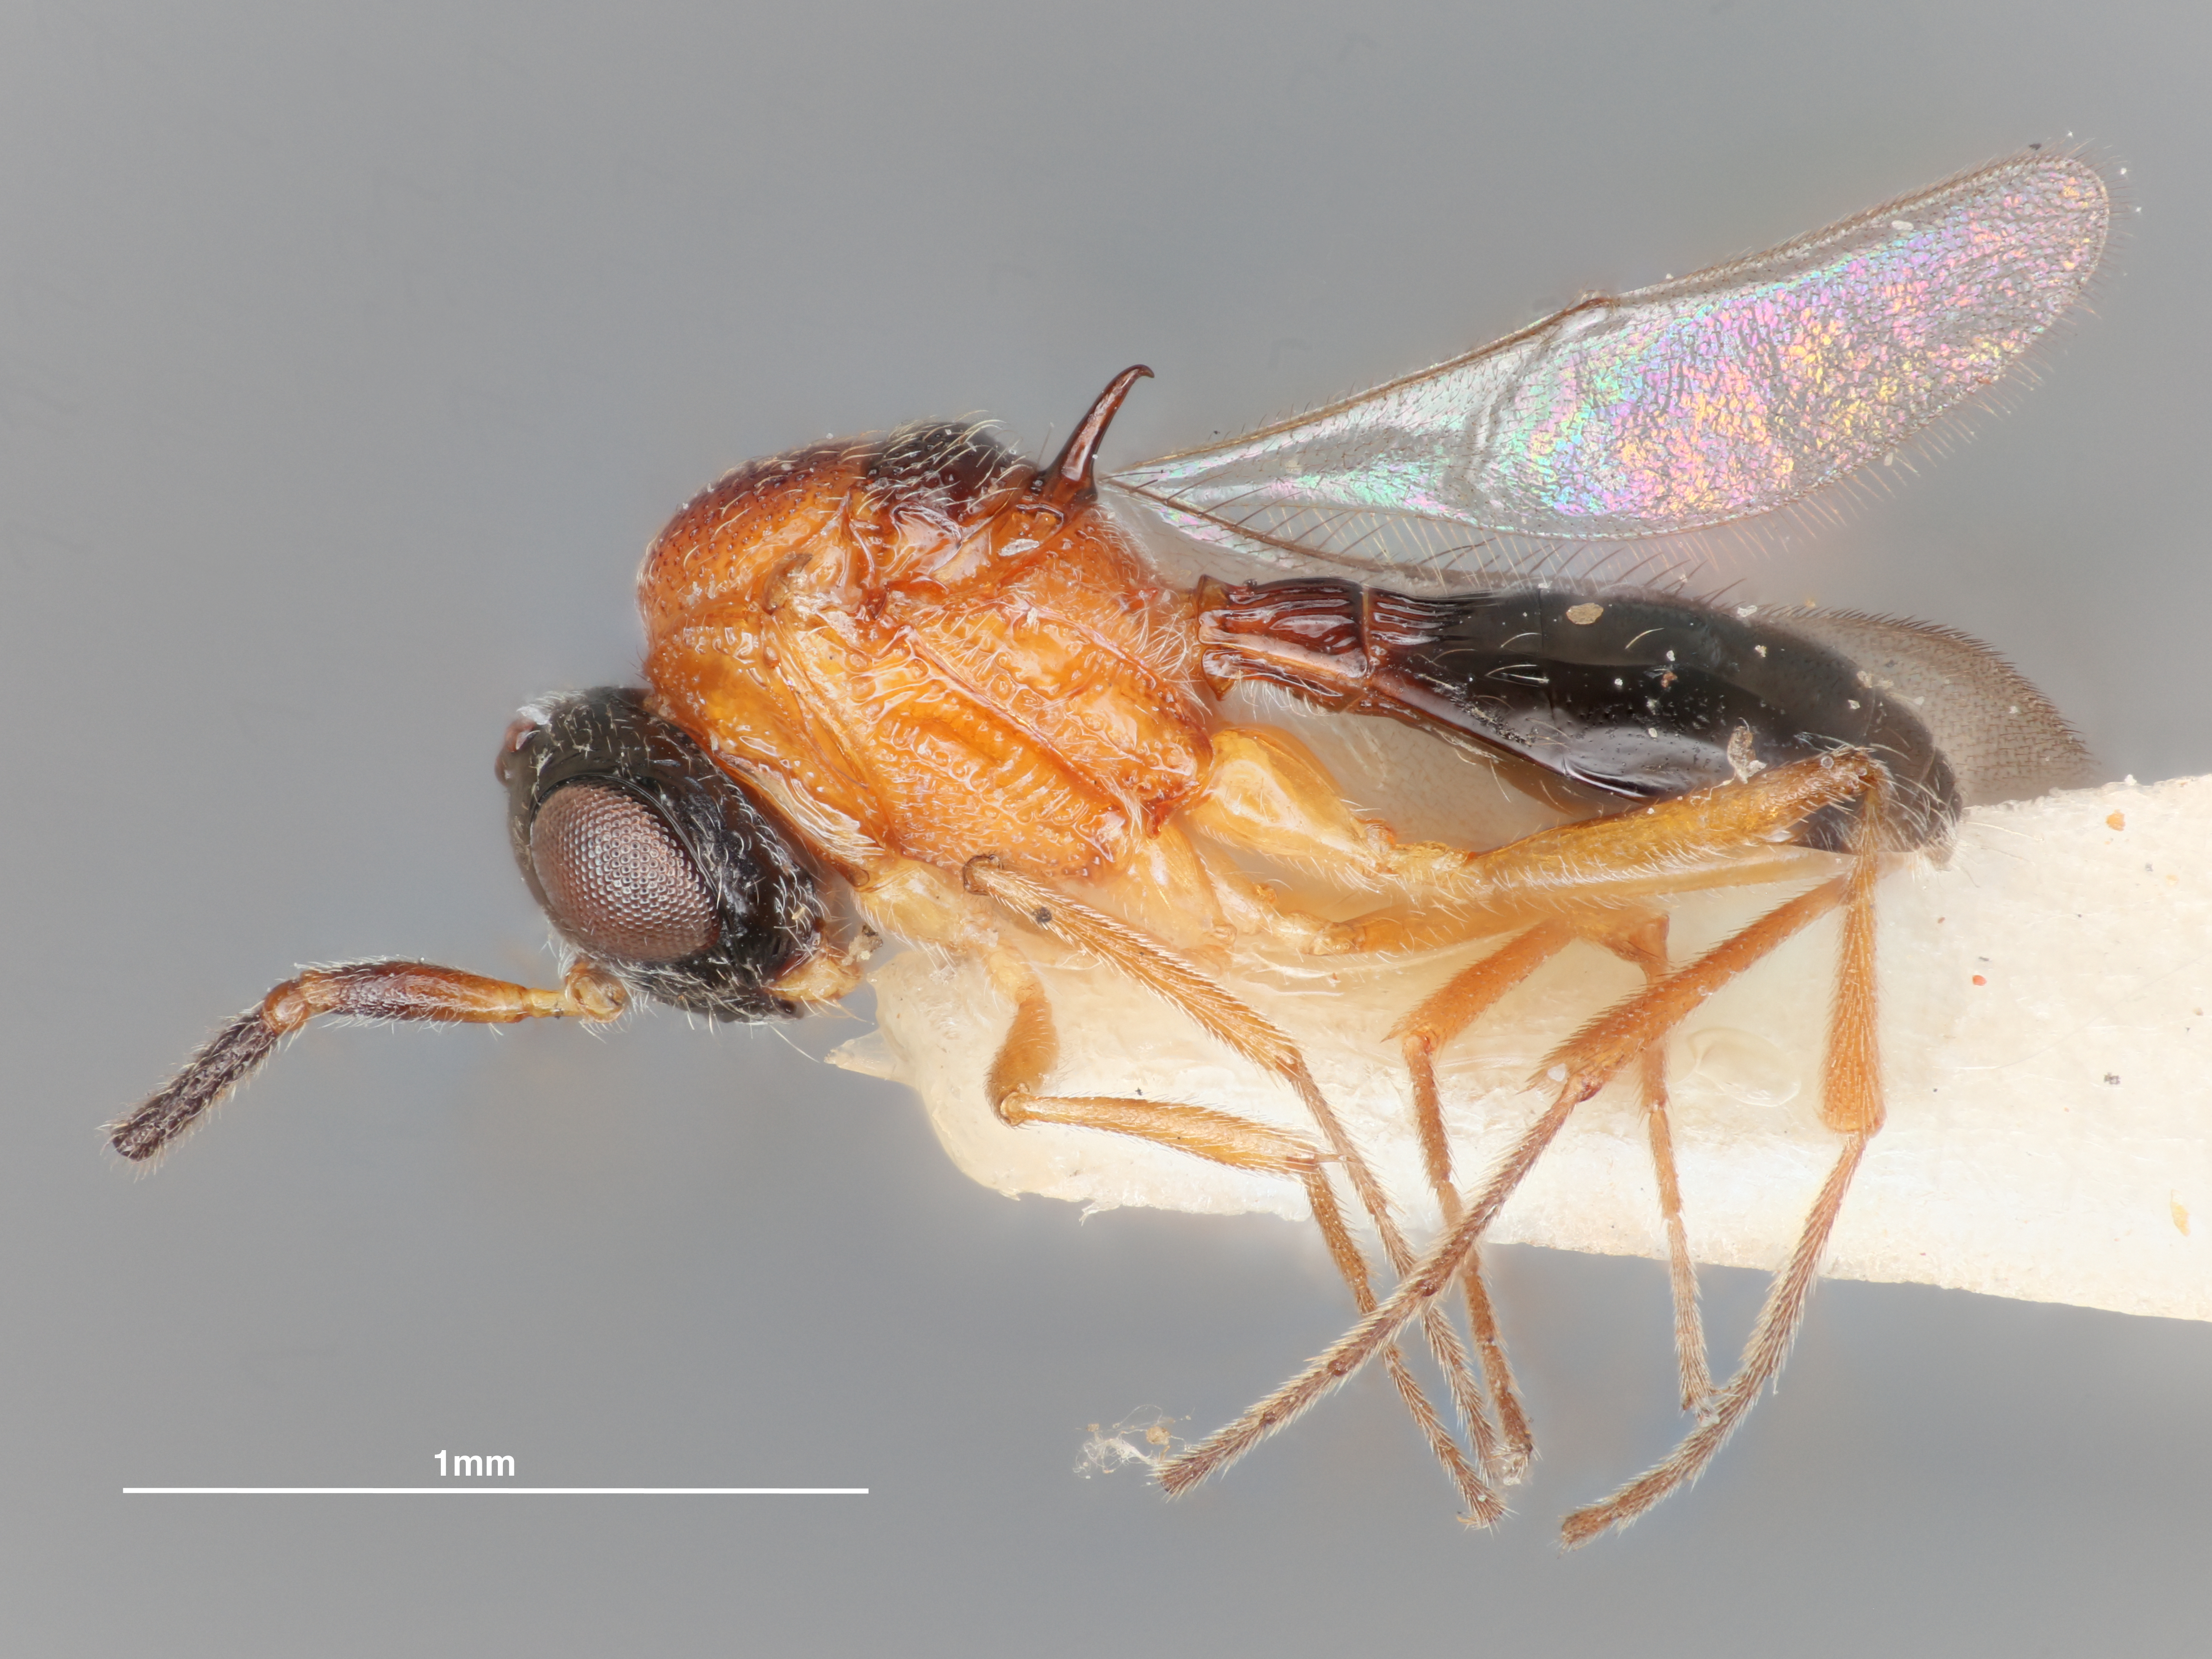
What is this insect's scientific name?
Trisacantha longispina
